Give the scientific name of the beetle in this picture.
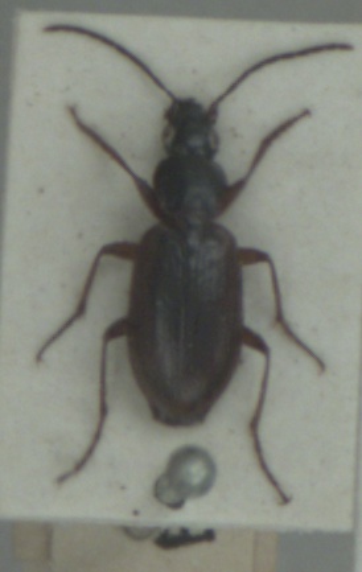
Agonum thoreyi
